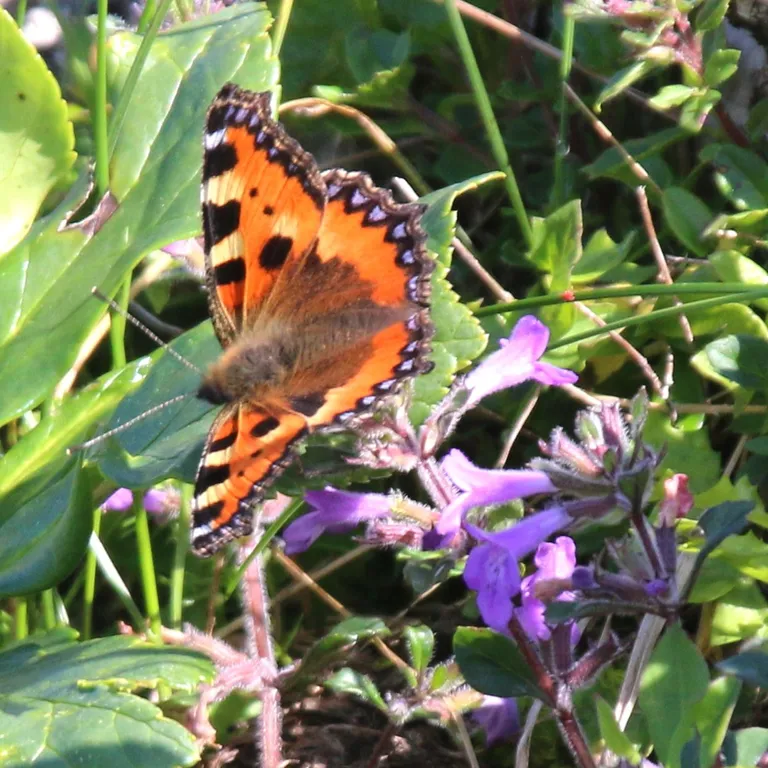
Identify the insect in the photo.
Aglais urticae
